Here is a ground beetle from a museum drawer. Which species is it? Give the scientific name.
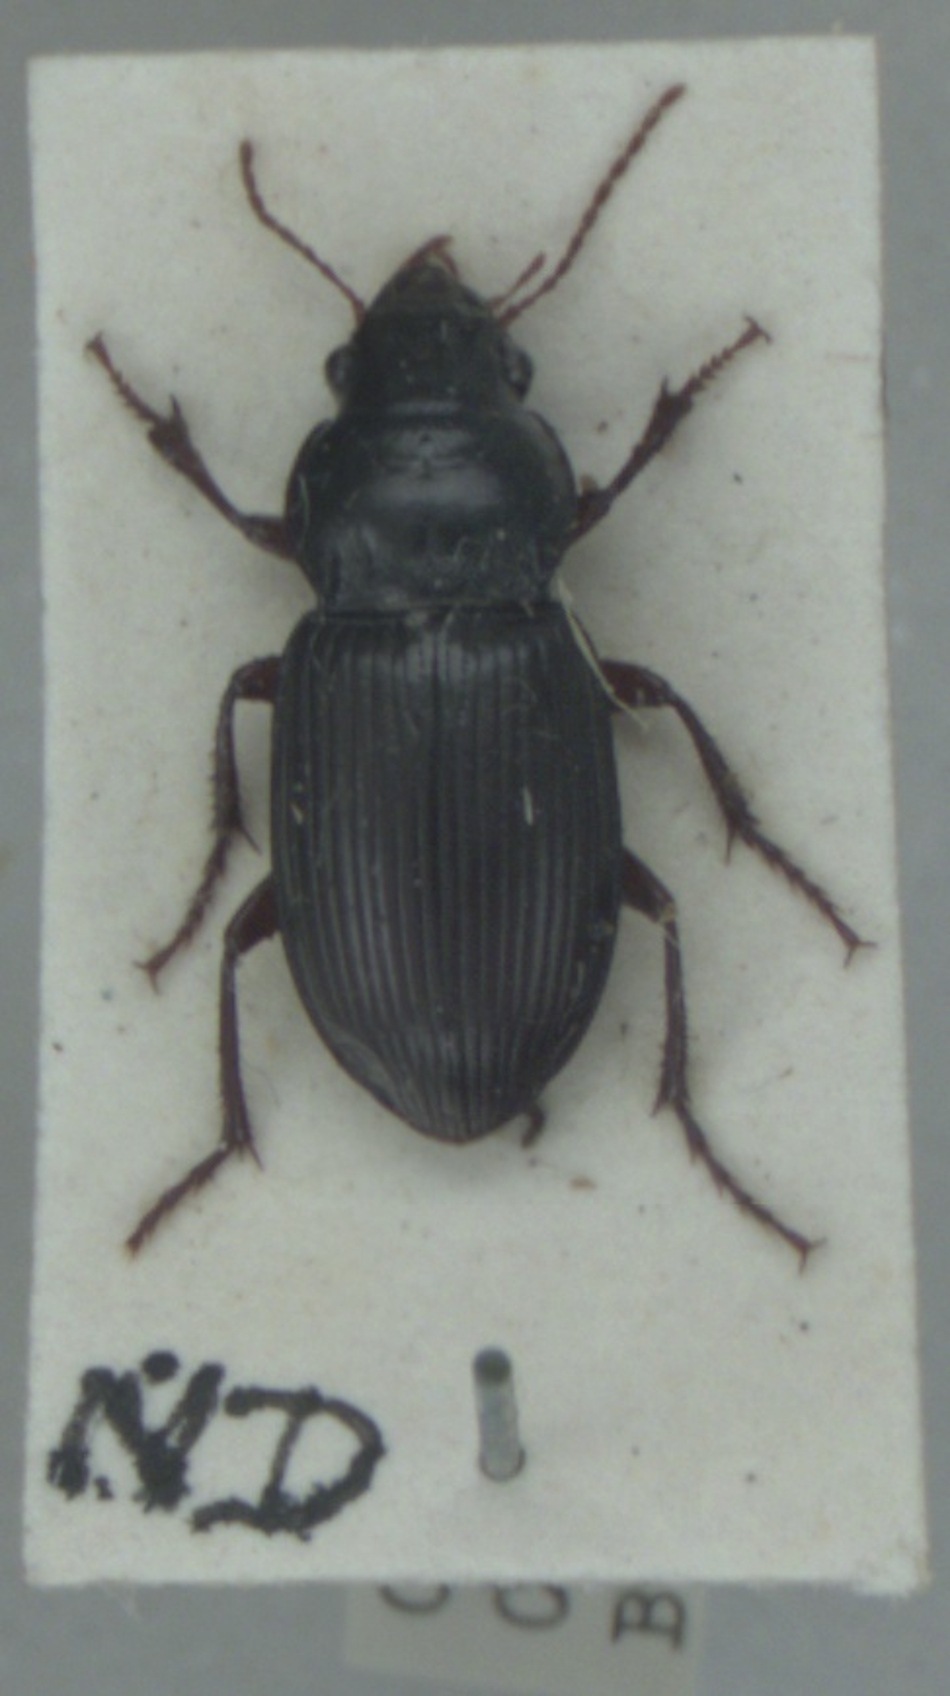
Amara aulica
